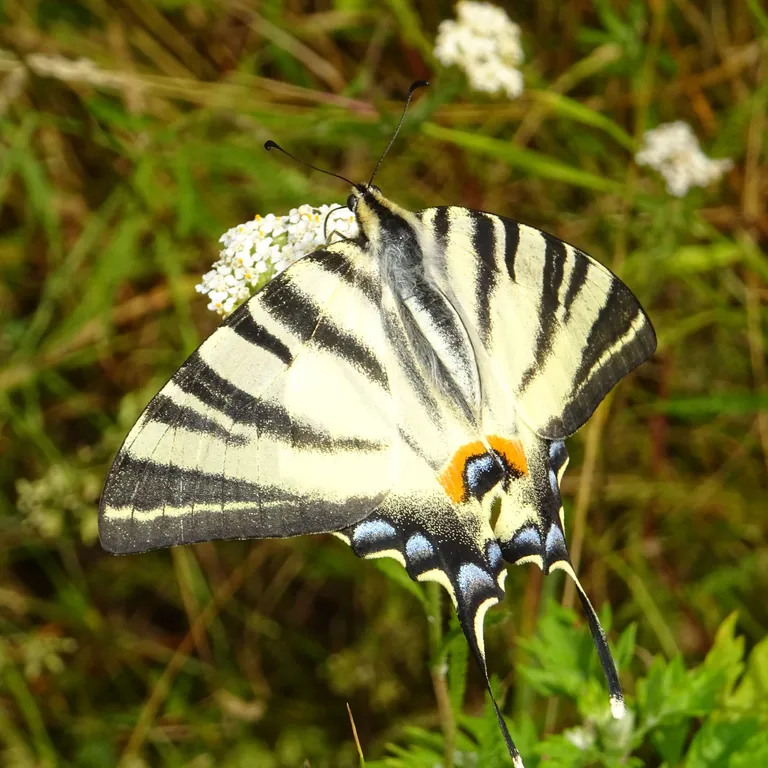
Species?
Iphiclides podalirius
